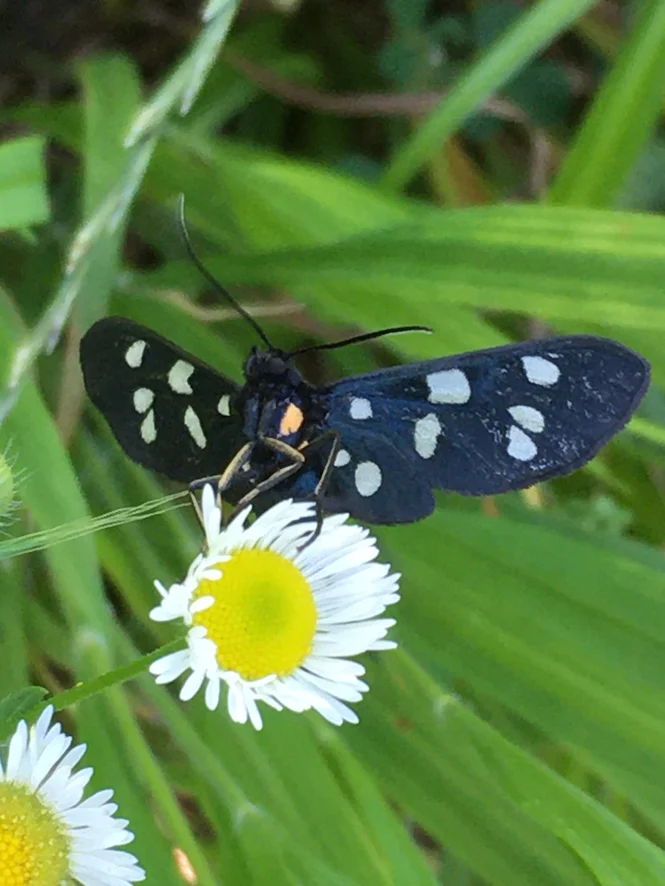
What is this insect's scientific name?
Amata phegea
